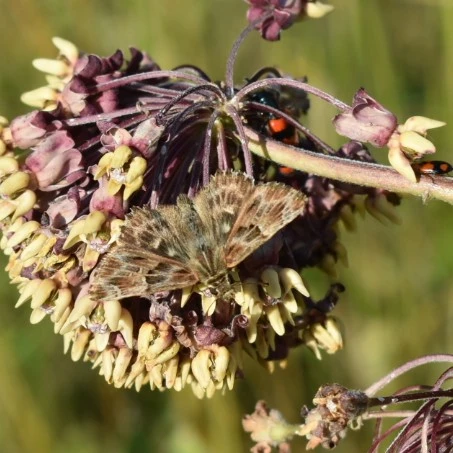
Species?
Carcharodus alceae
